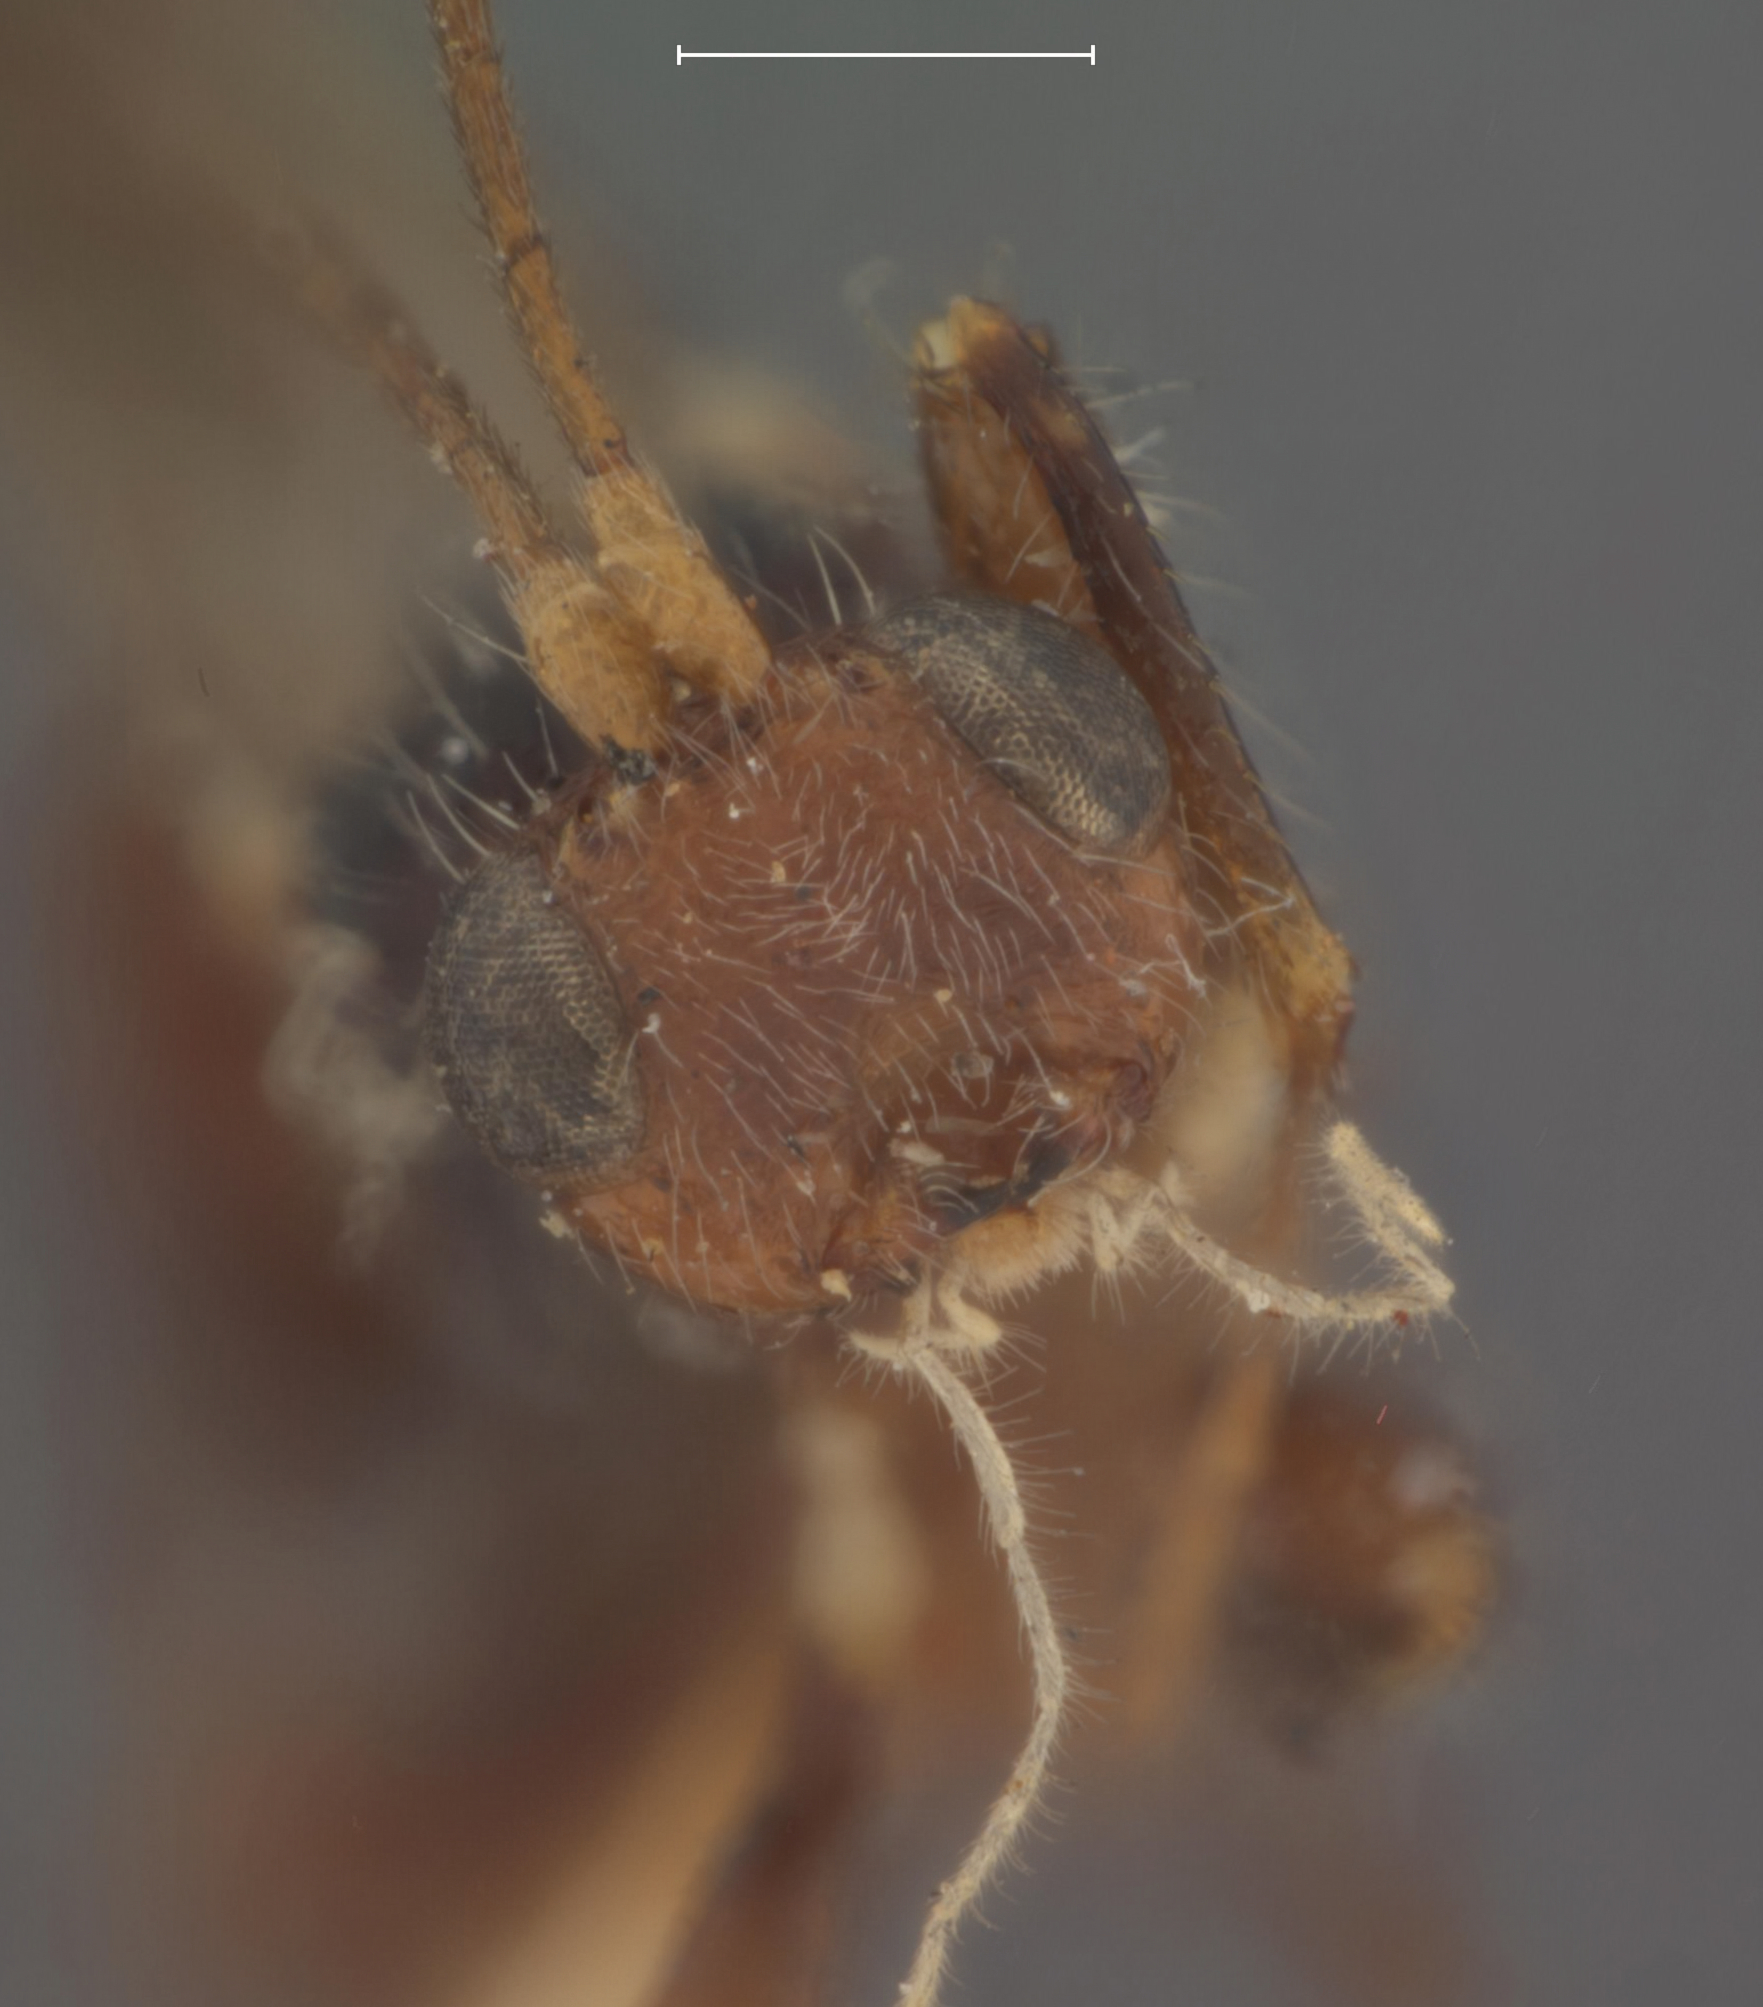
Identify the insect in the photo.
Spathius libanius
